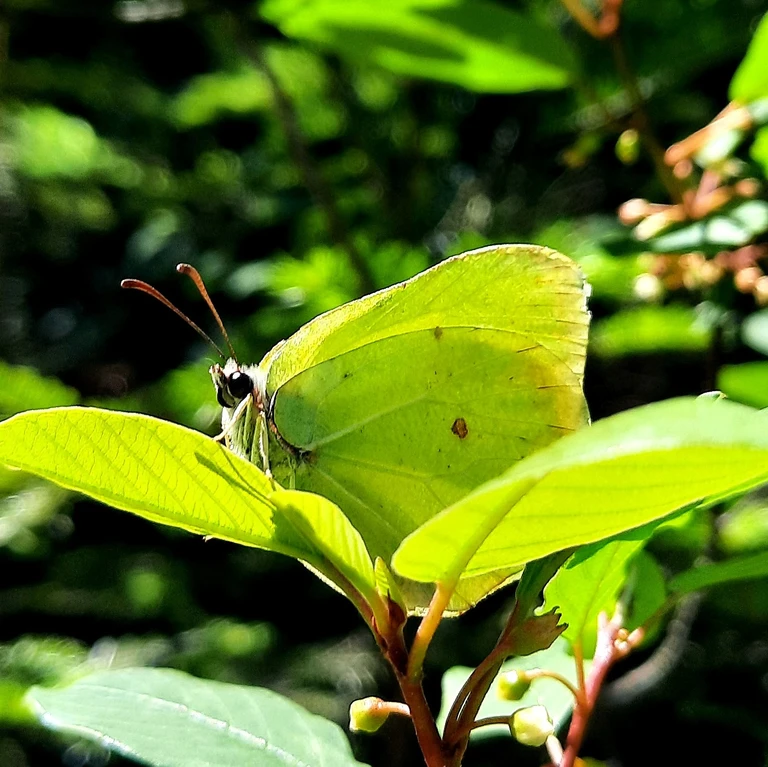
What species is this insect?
Gonepteryx rhamni
